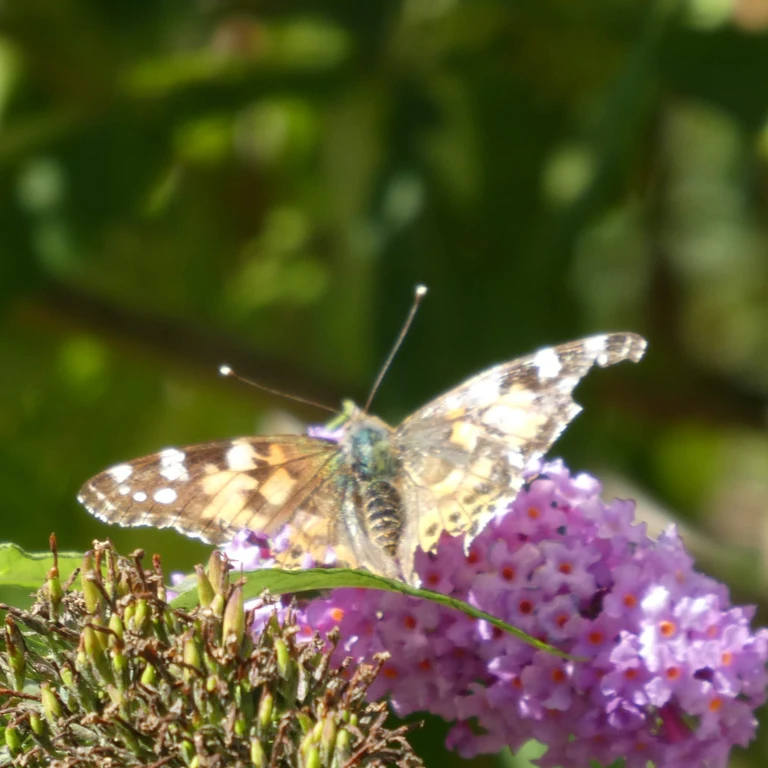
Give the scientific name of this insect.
Vanessa cardui
